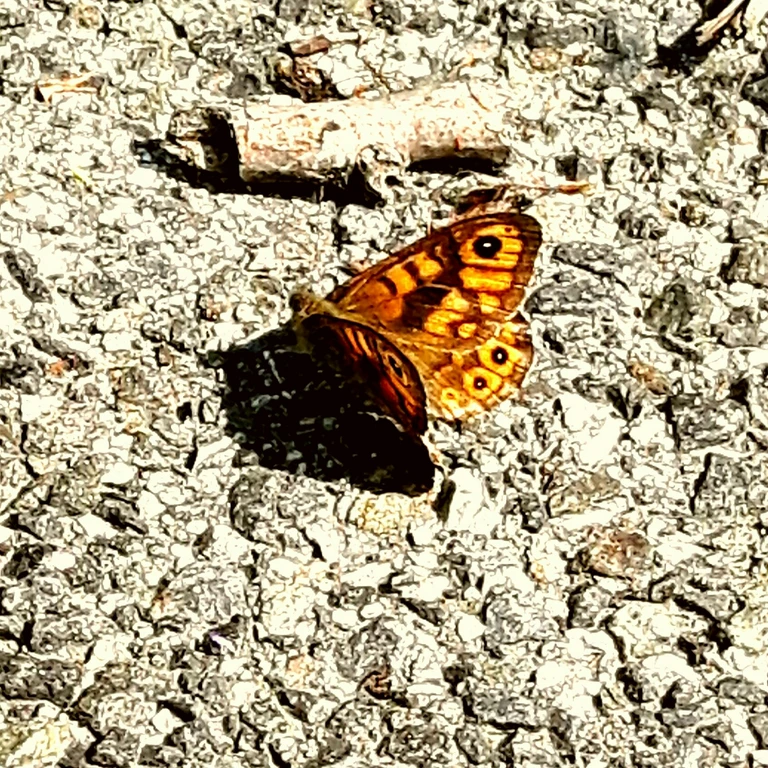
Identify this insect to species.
Lasiommata megera (also Pararge megera)
